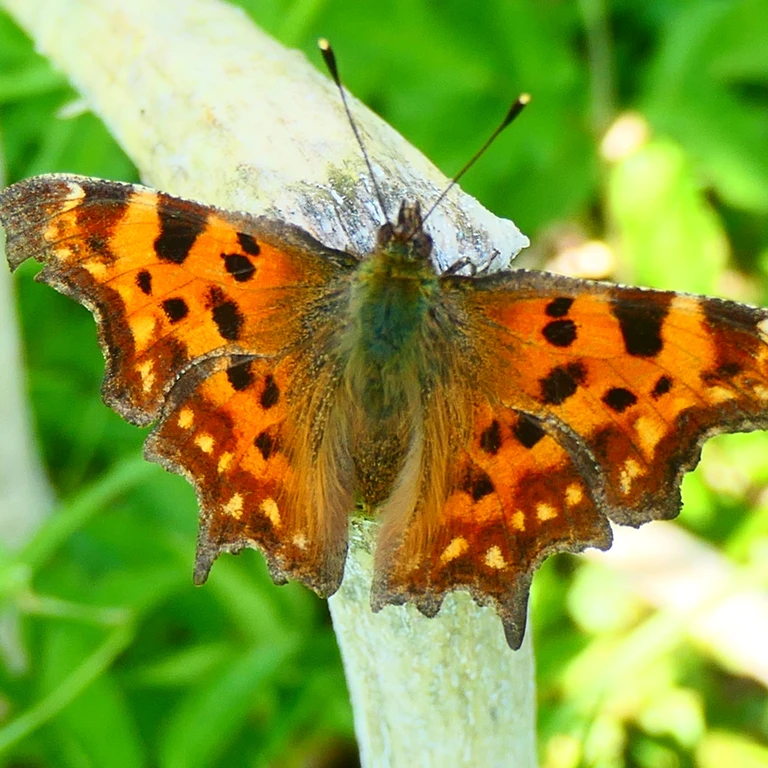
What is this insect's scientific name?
Polygonia c-album
